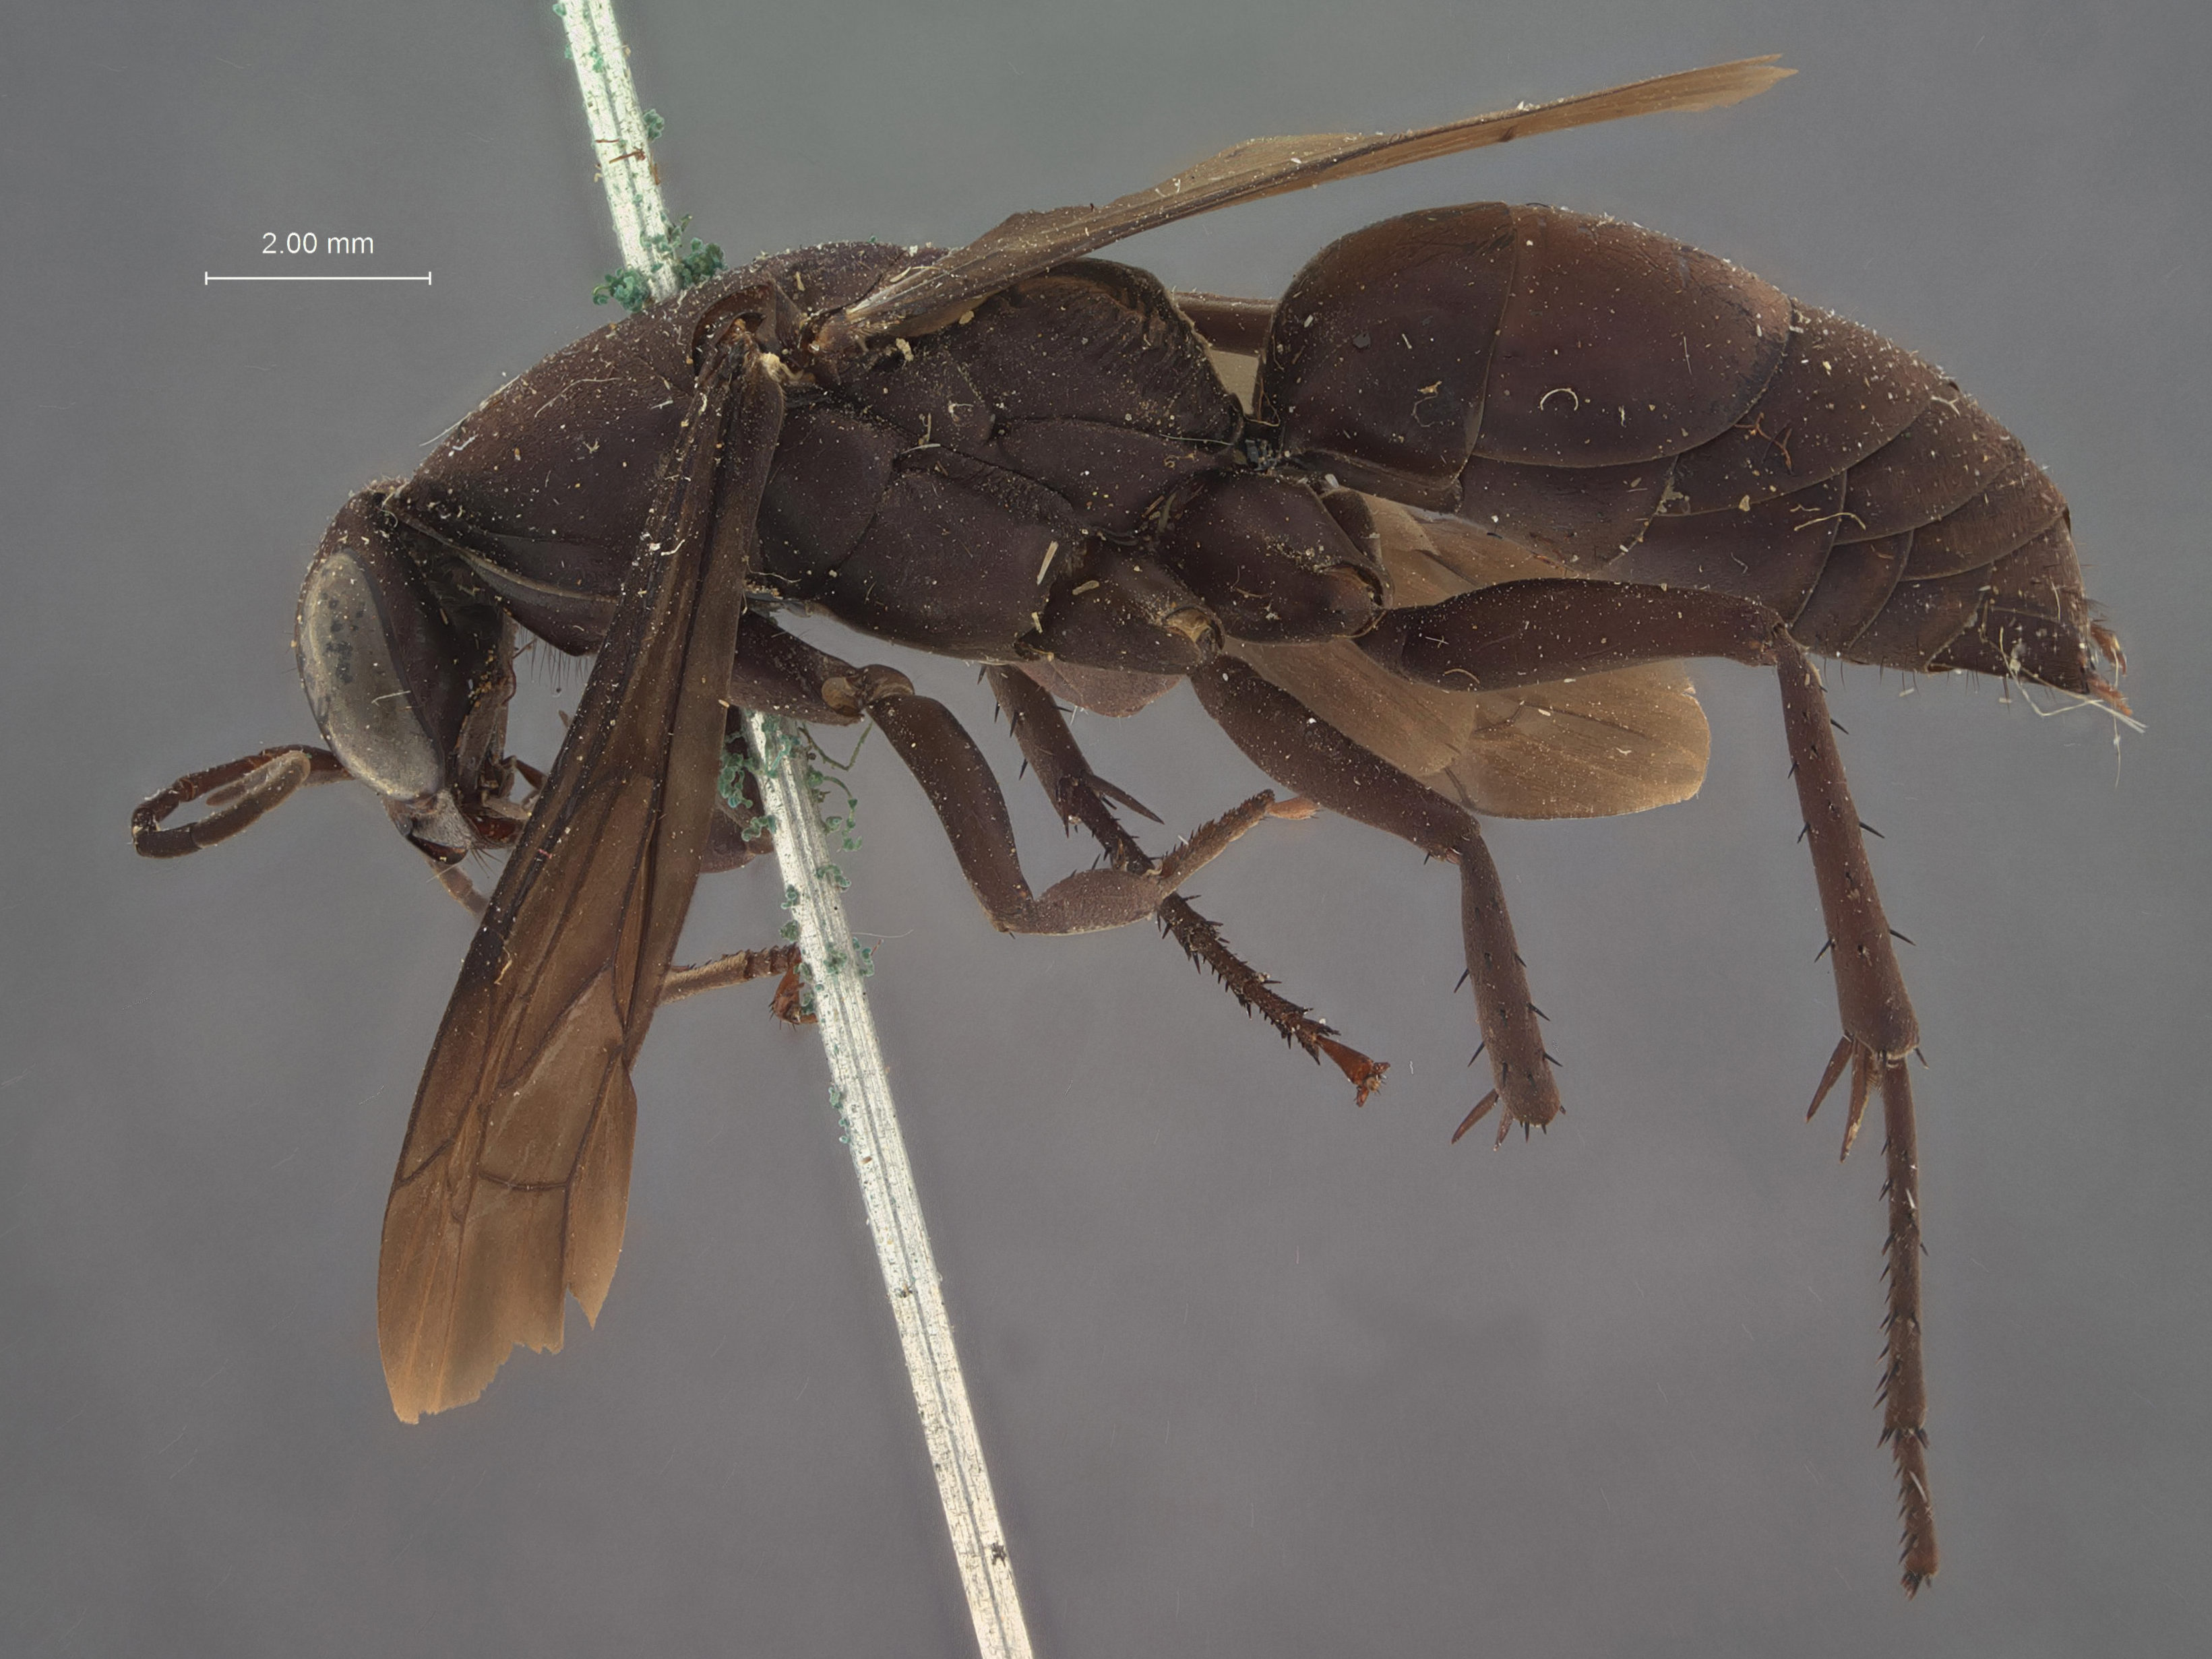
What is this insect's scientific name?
Psorthaspis morosa
